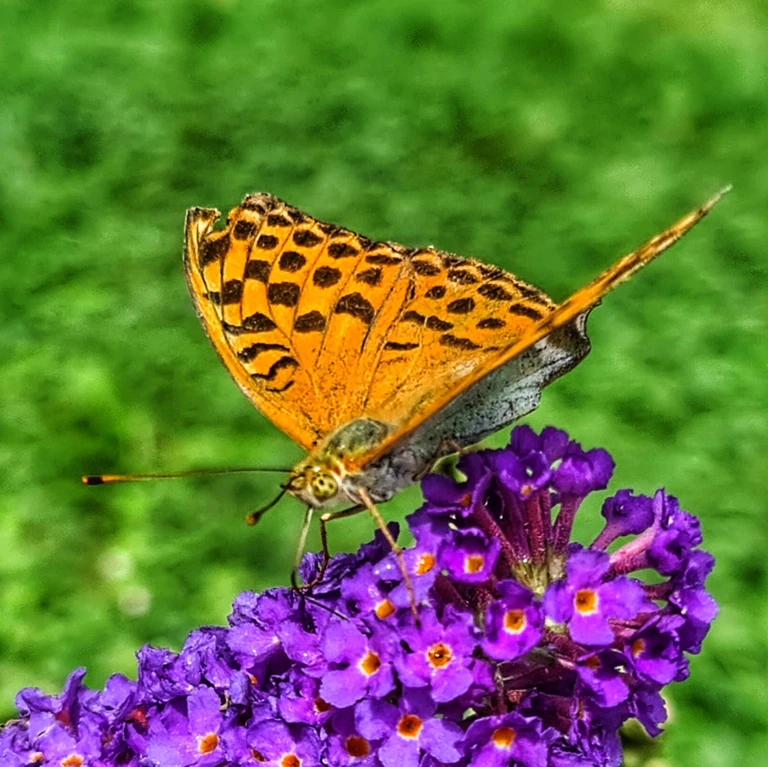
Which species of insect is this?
Argynnis paphia
